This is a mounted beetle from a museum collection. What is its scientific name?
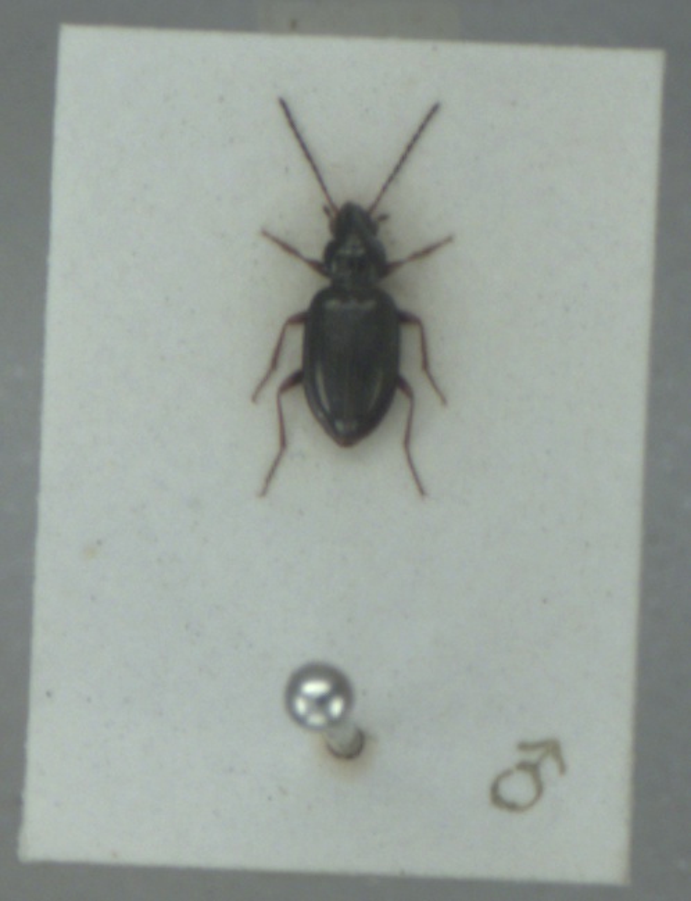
Bembidion deletum
